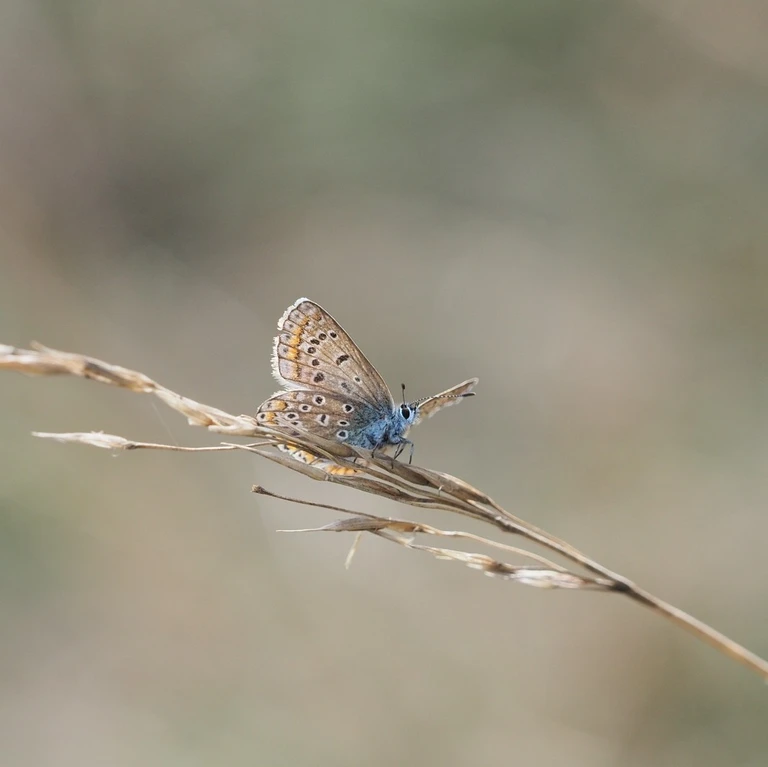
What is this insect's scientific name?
Polyommatus icarus
